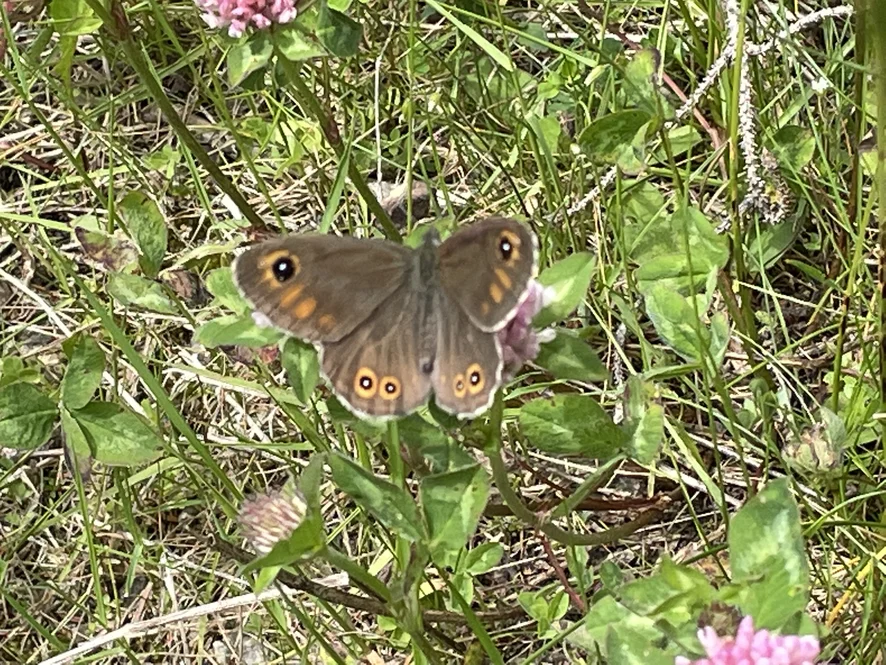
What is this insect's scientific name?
Lasiommata maera (also Pararge maera)
